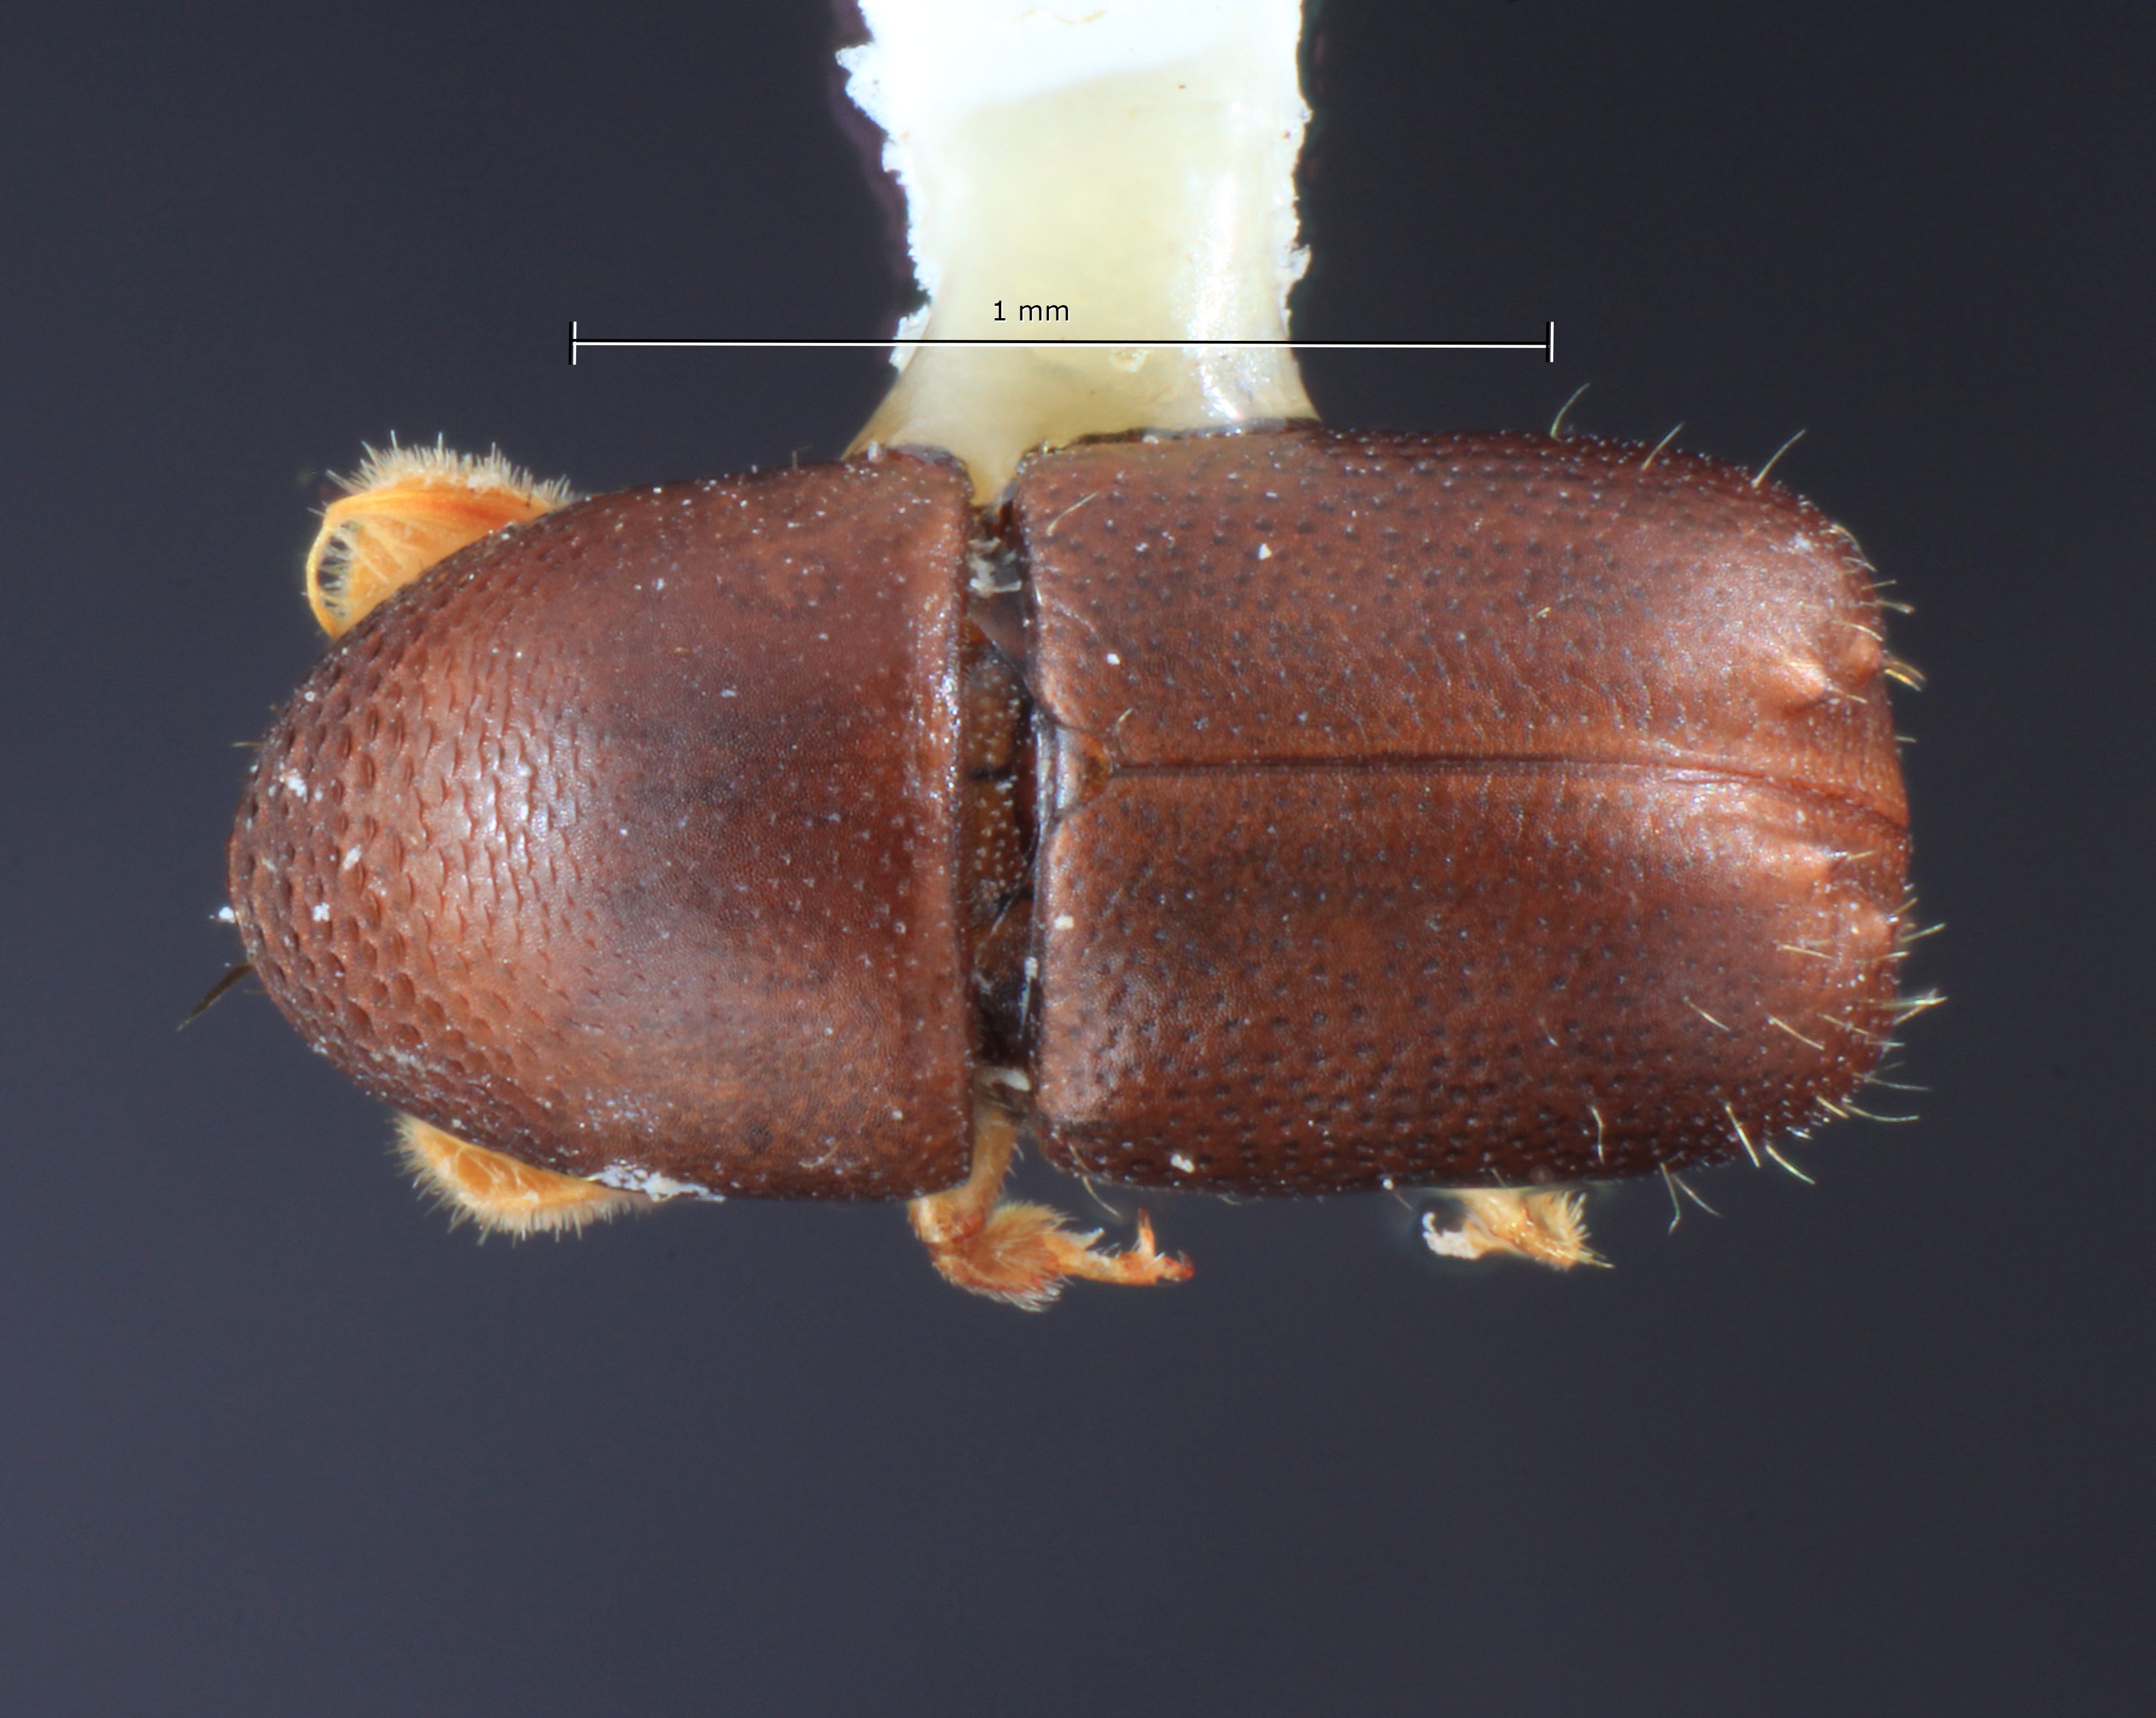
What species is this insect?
Corthylocurus costaricensis
